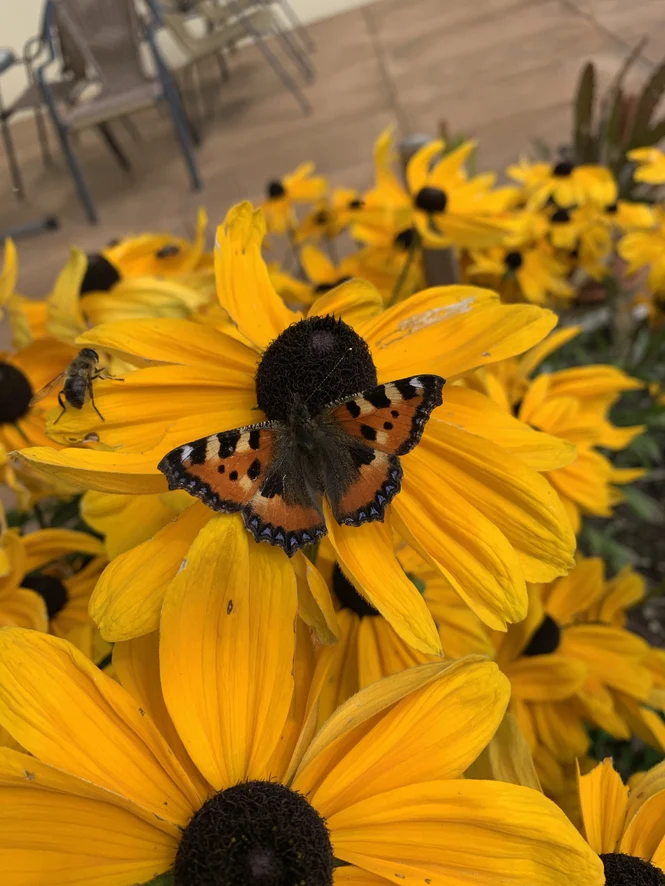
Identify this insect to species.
Aglais urticae
